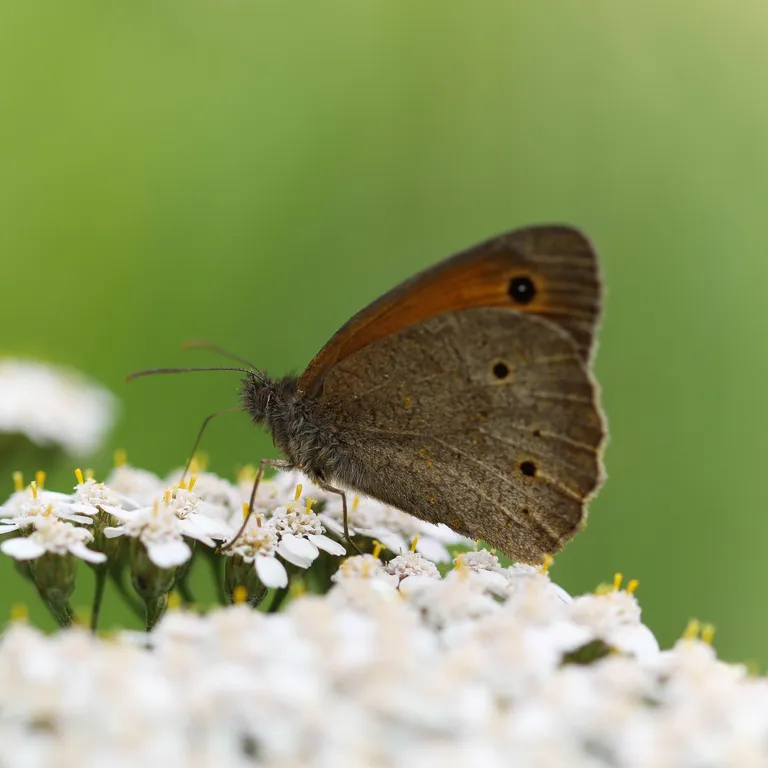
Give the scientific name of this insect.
Maniola jurtina
